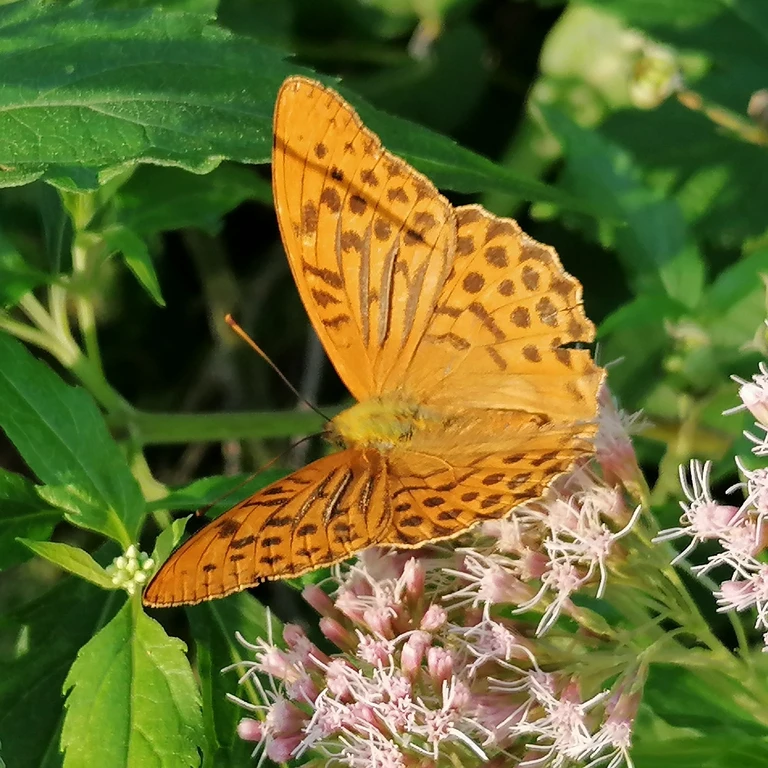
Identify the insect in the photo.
Argynnis paphia
